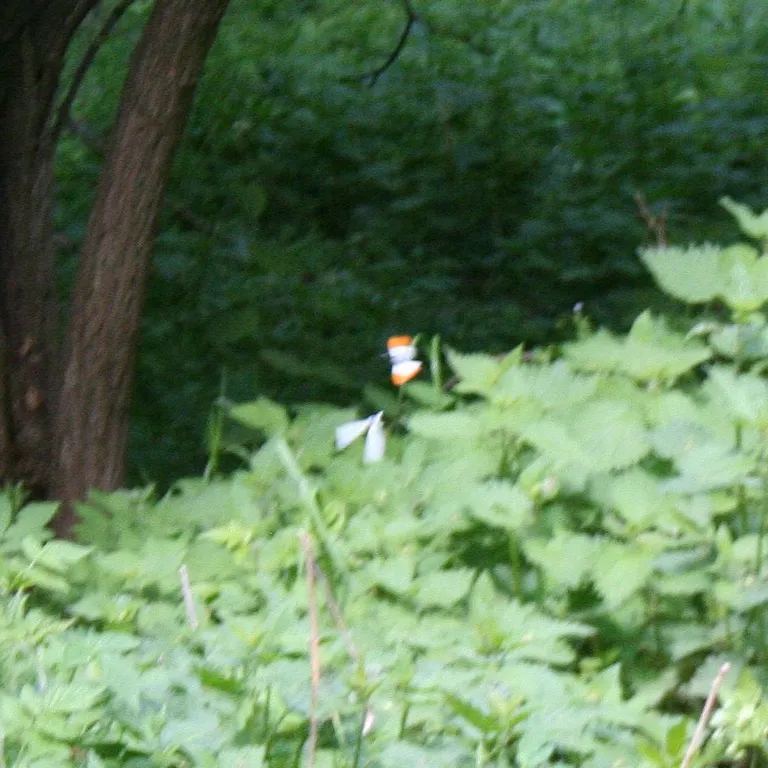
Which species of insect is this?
Anthocharis cardamines
